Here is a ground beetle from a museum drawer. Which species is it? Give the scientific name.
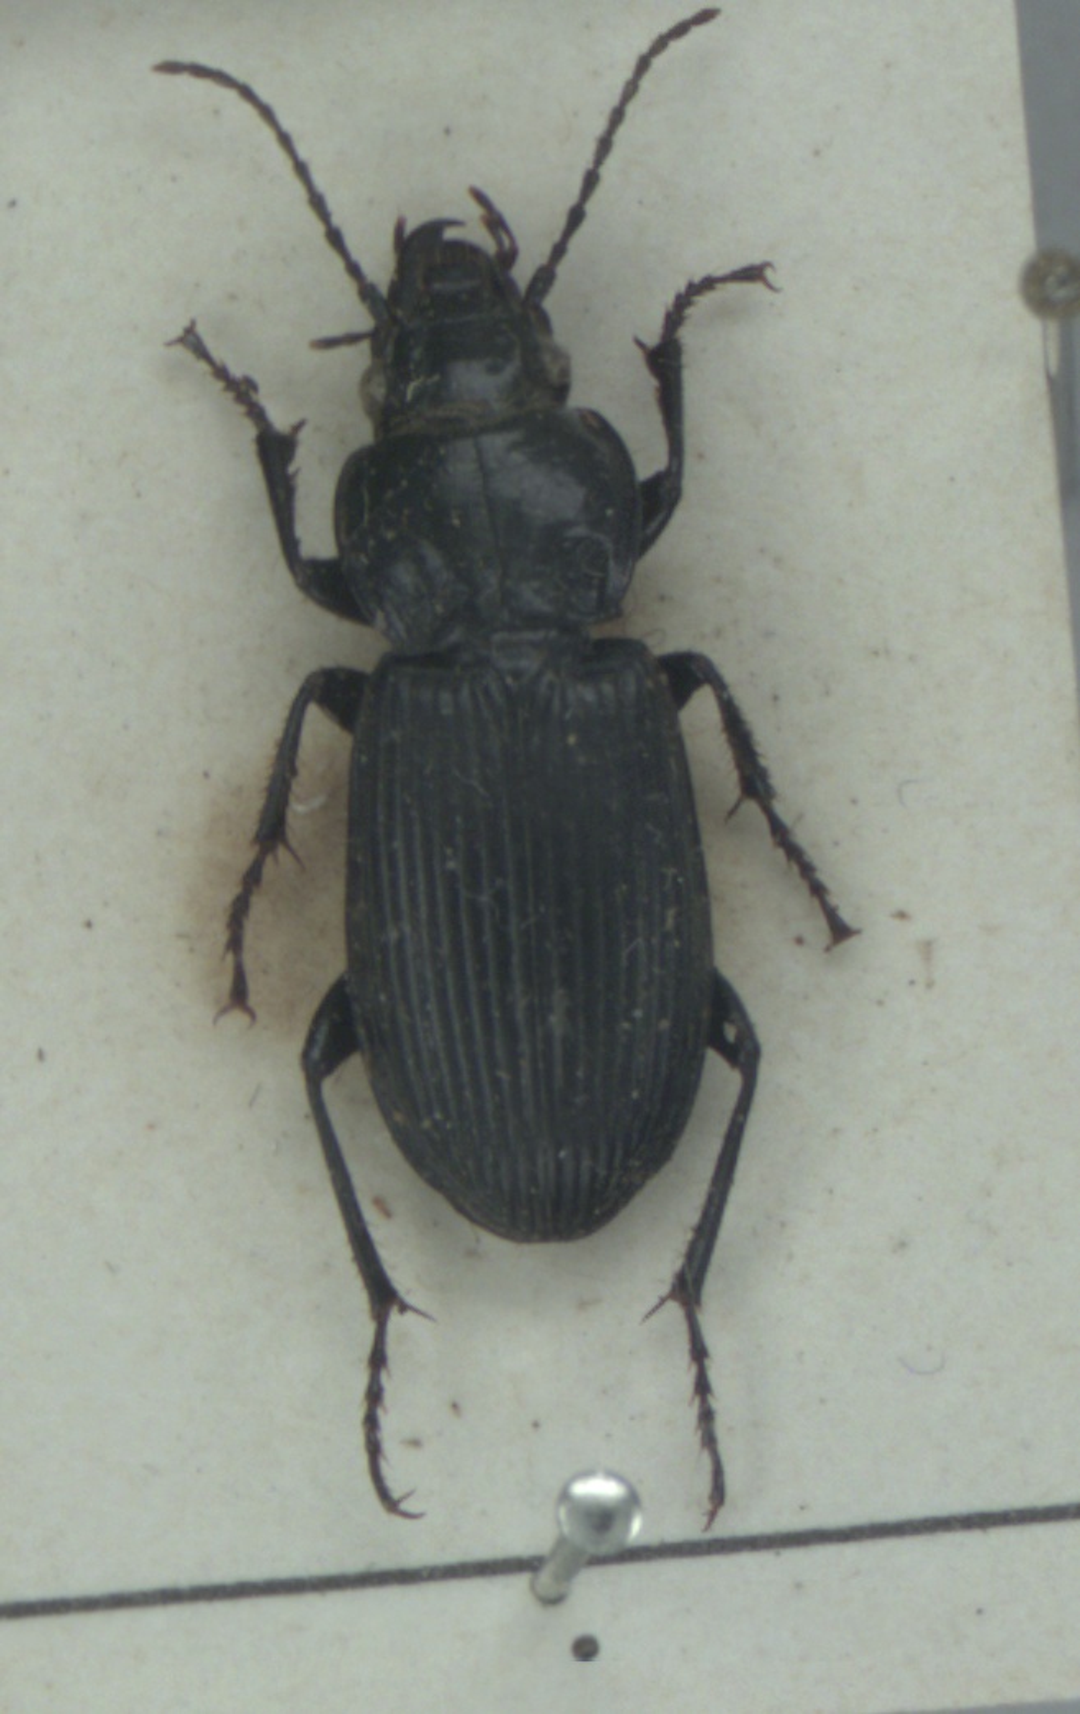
Pterostichus melanarius
